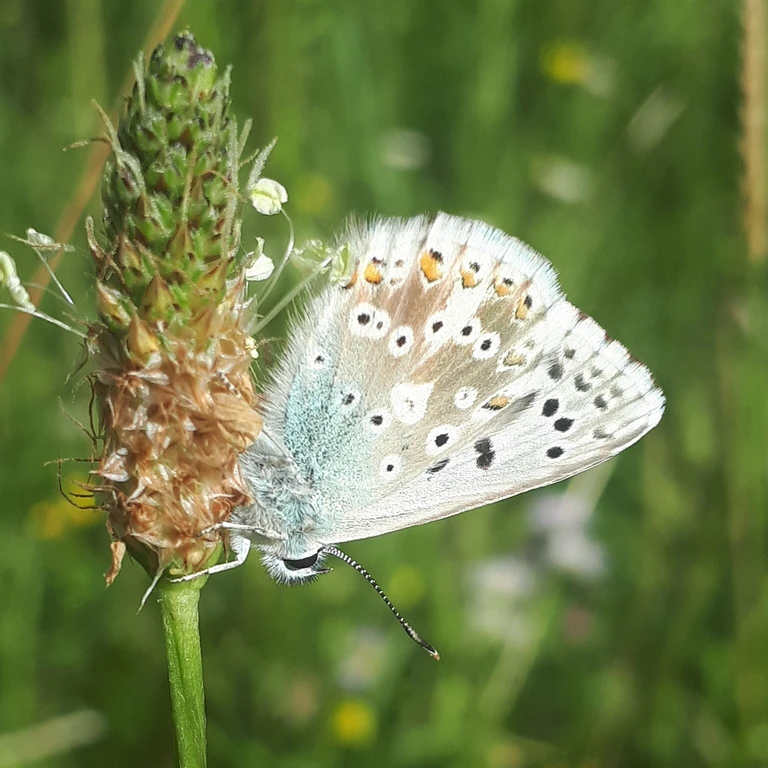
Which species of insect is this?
Lysandra coridon
